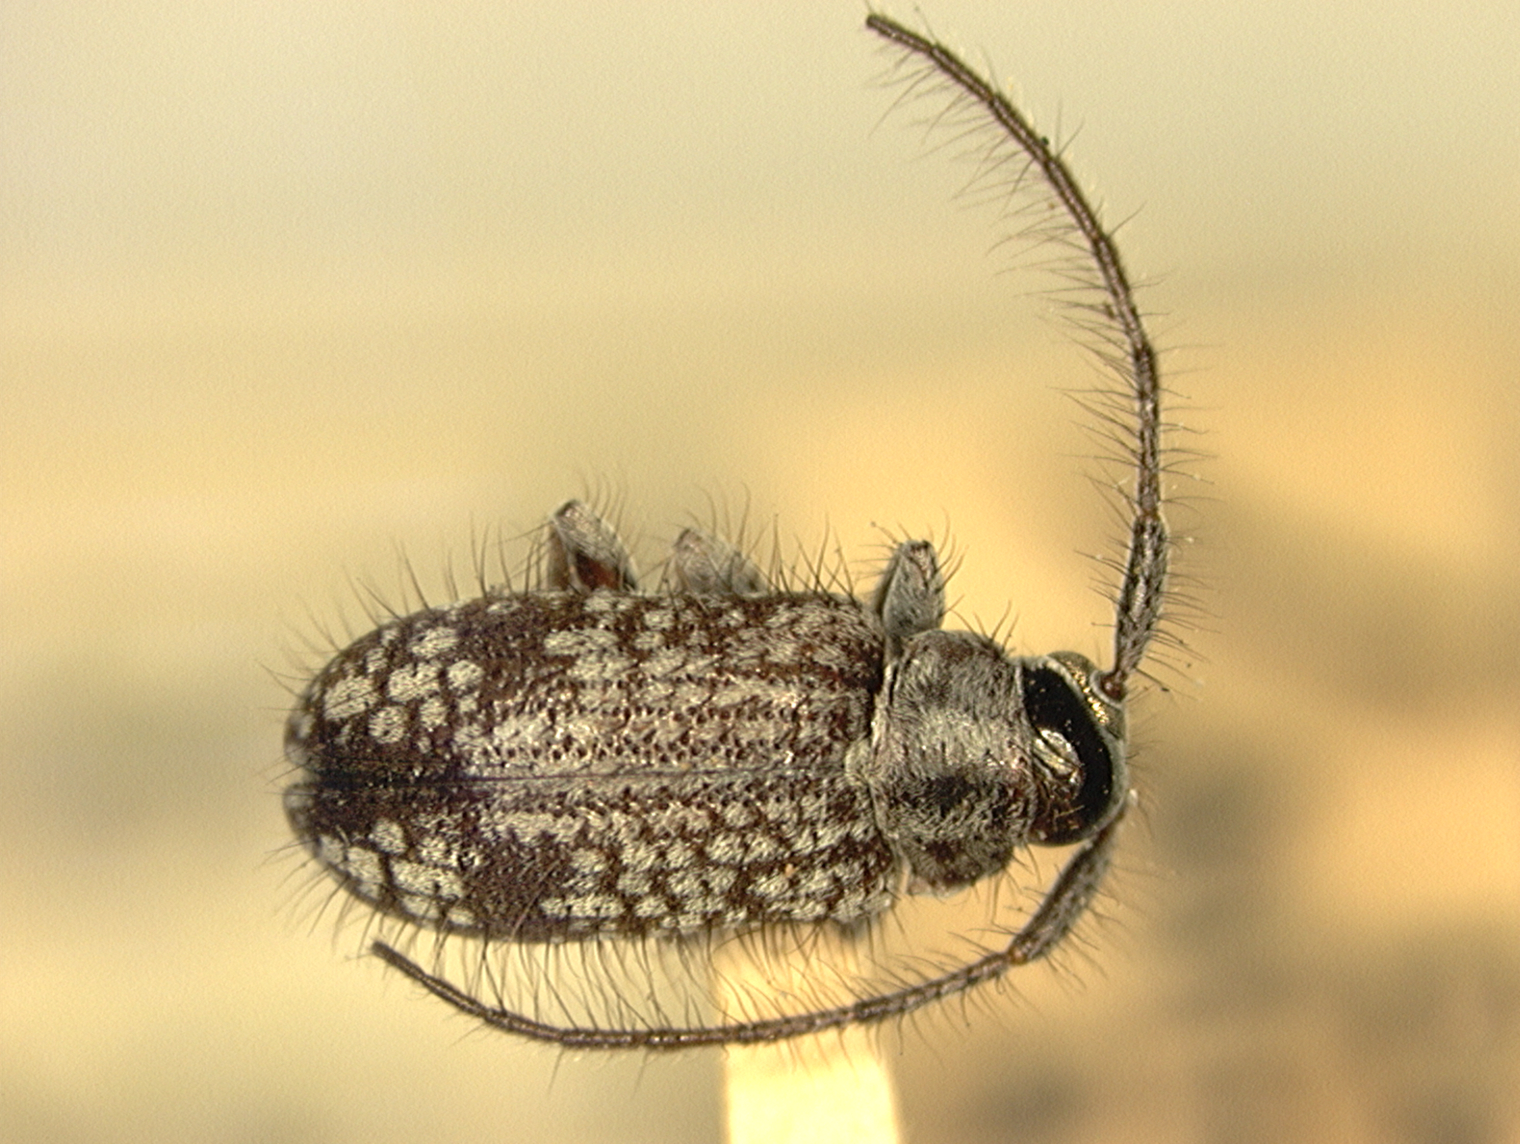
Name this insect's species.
Exocentrus albovarius
